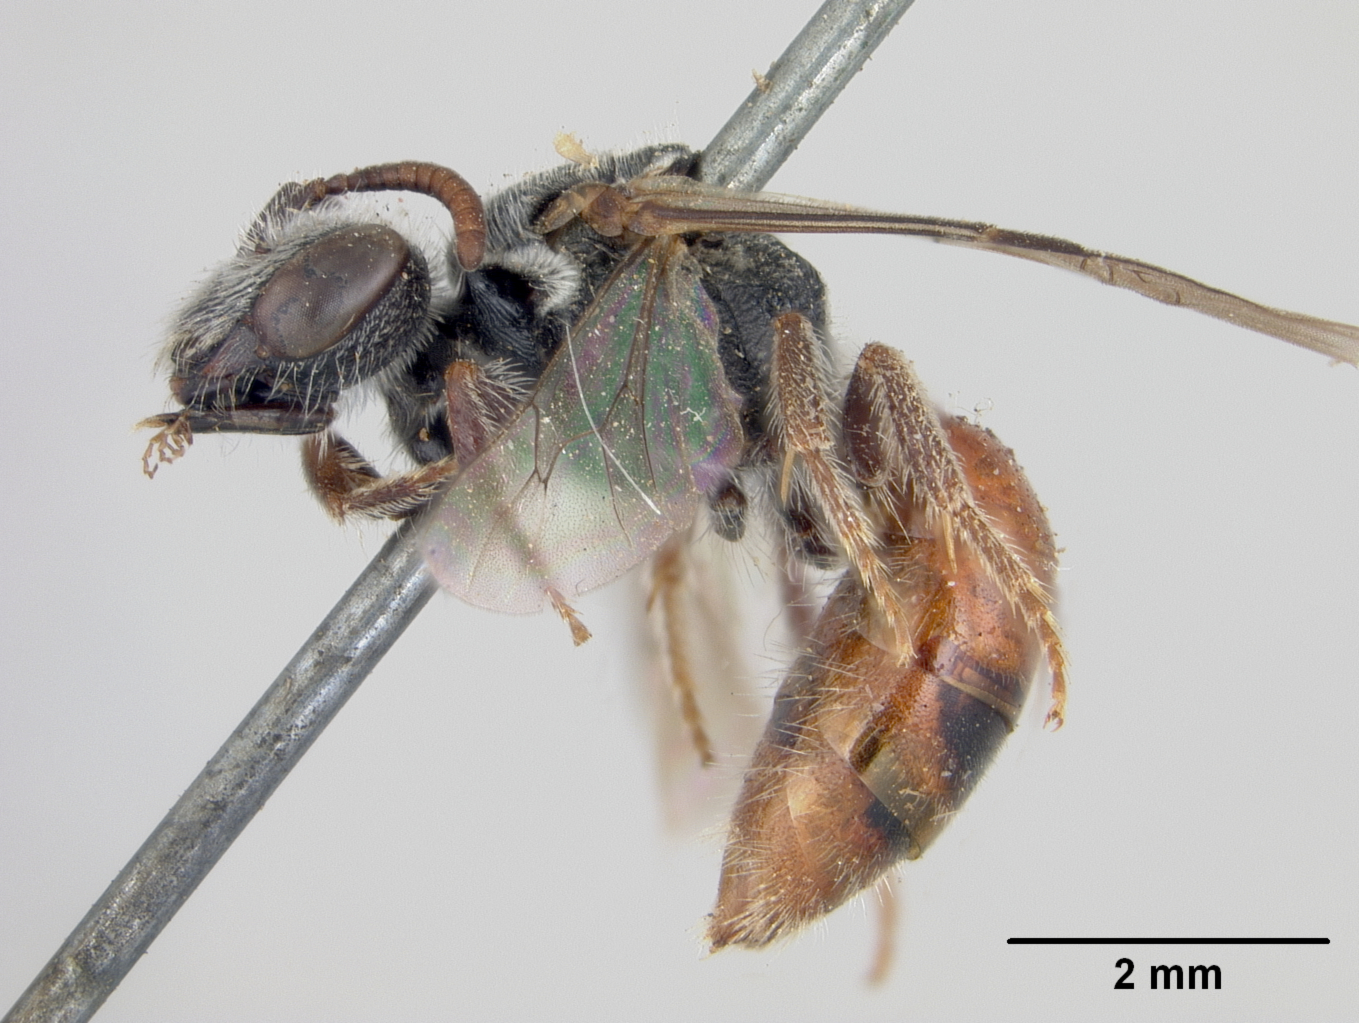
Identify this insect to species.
Sphecodes sophiae
